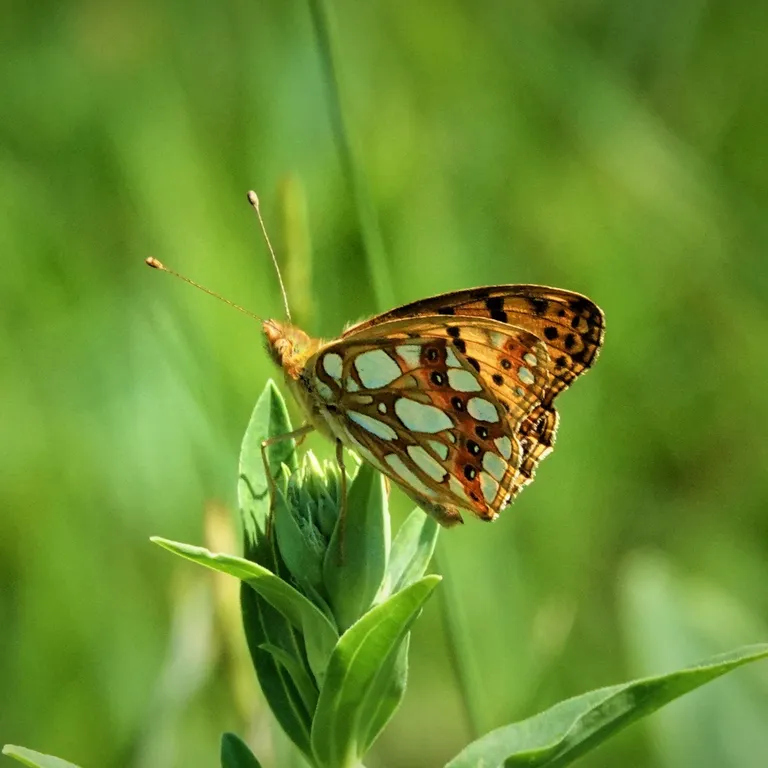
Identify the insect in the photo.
Issoria lathonia
